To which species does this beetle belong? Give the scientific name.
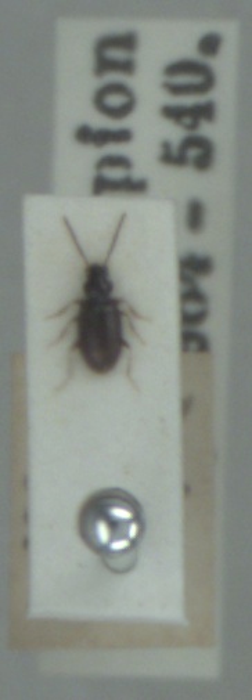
Tachys bistriatus
